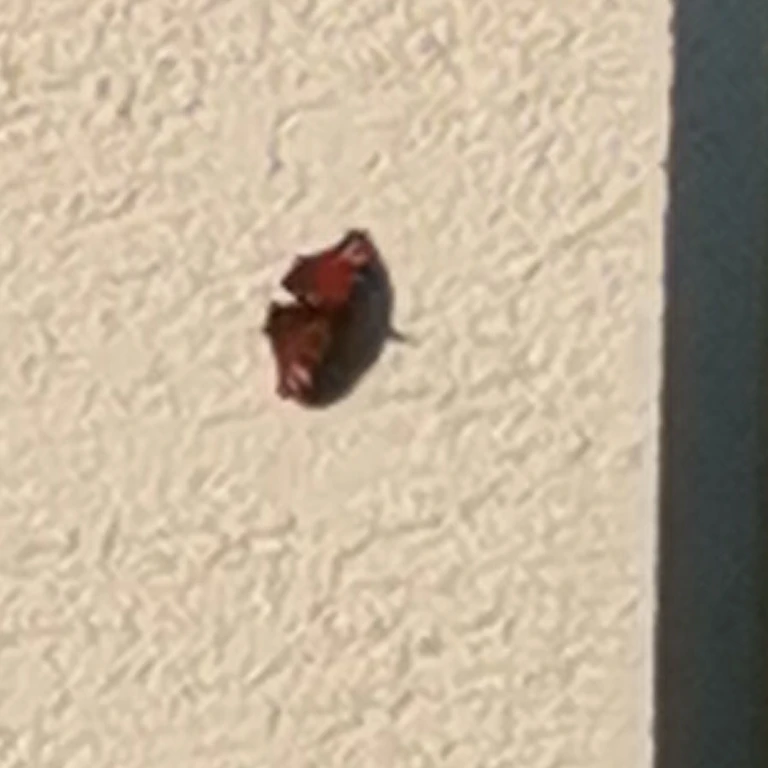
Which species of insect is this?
Aglais io
